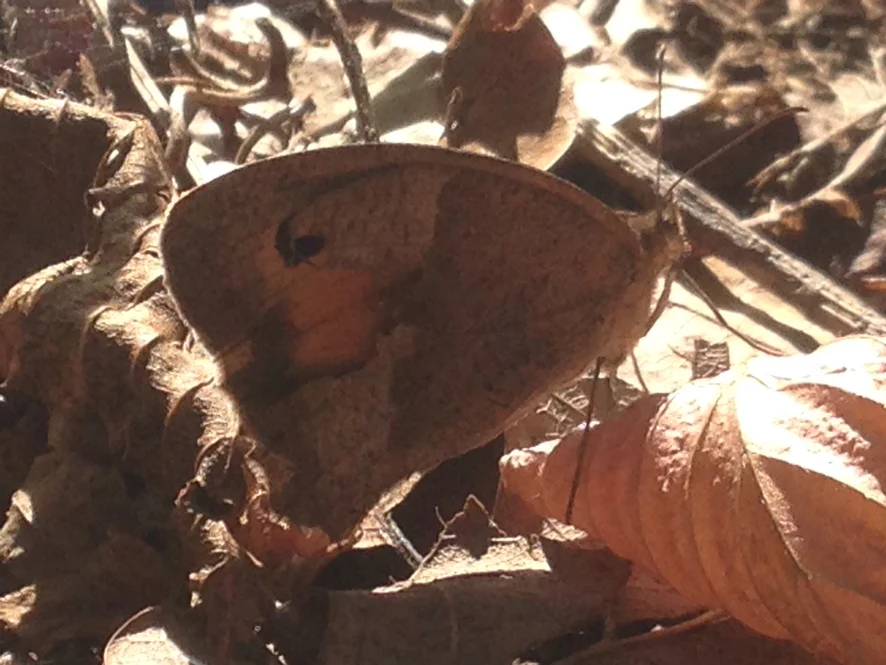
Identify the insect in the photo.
Maniola jurtina
